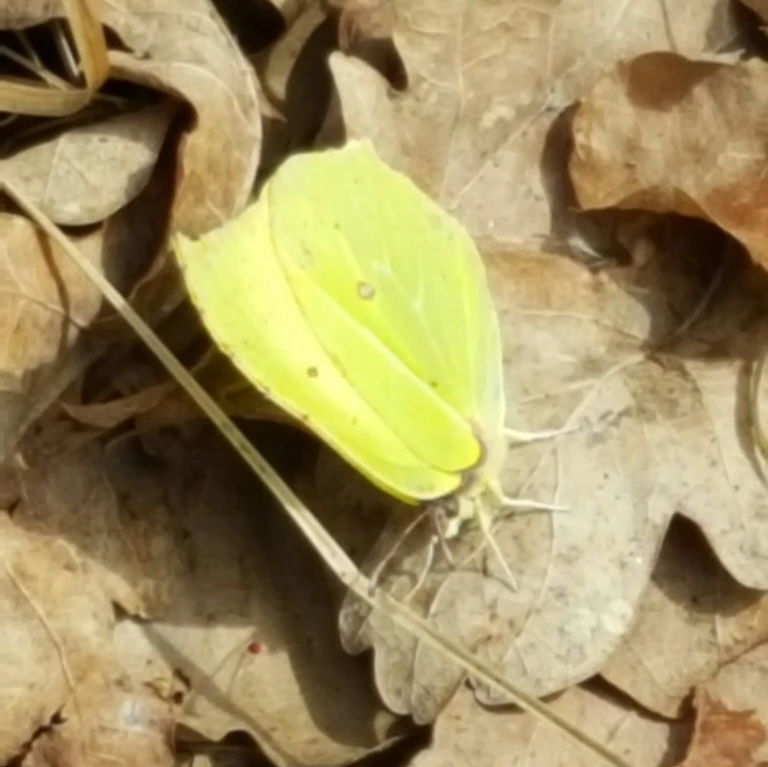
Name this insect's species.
Gonepteryx rhamni
